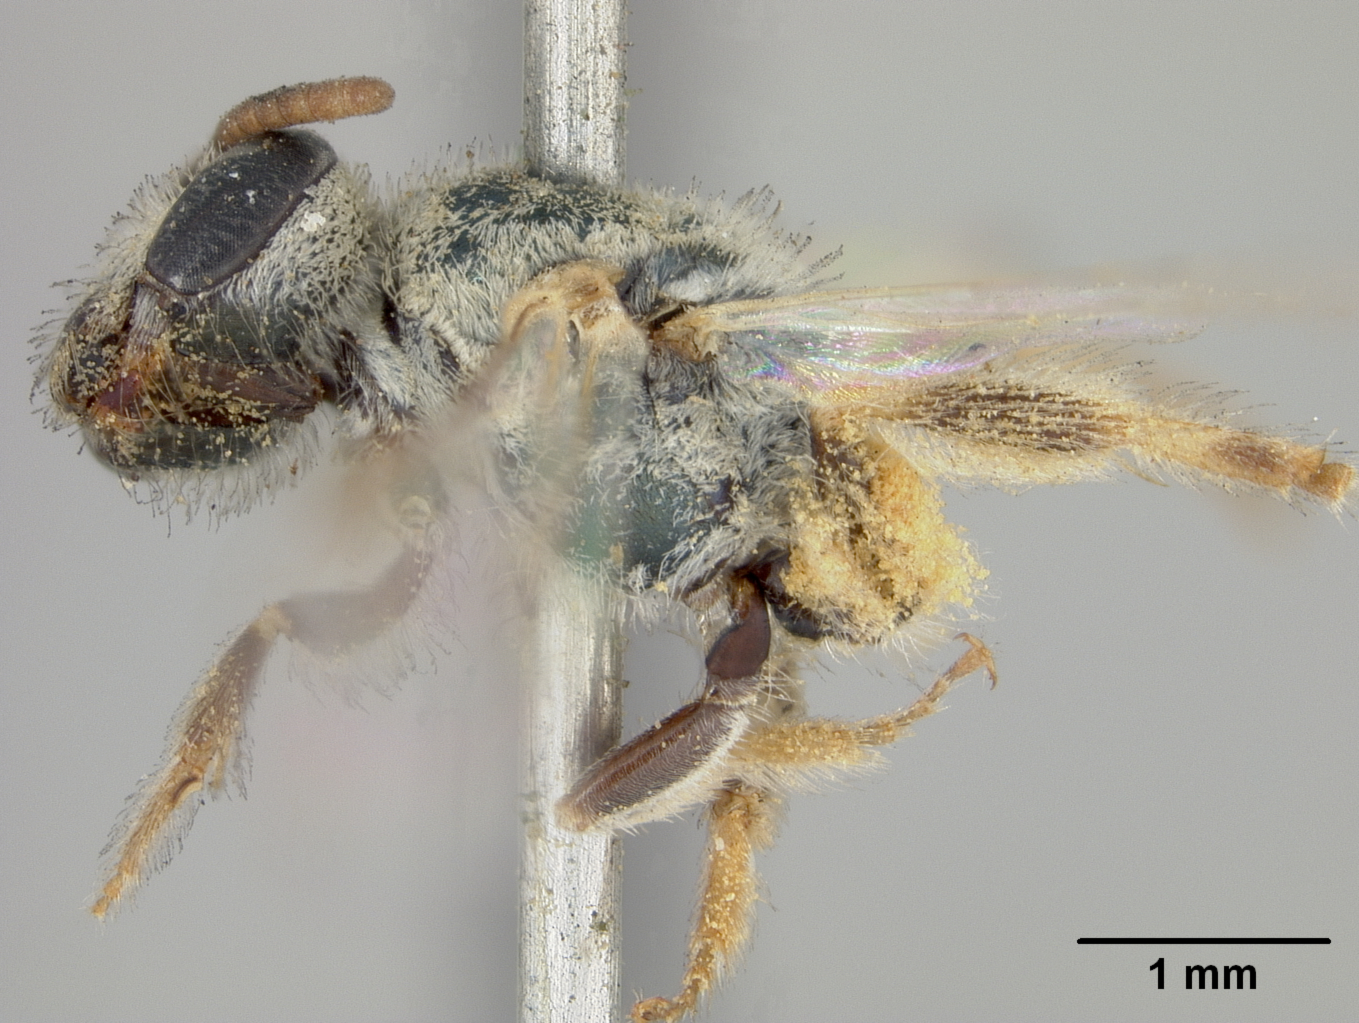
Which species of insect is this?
Halictus araxanellus
